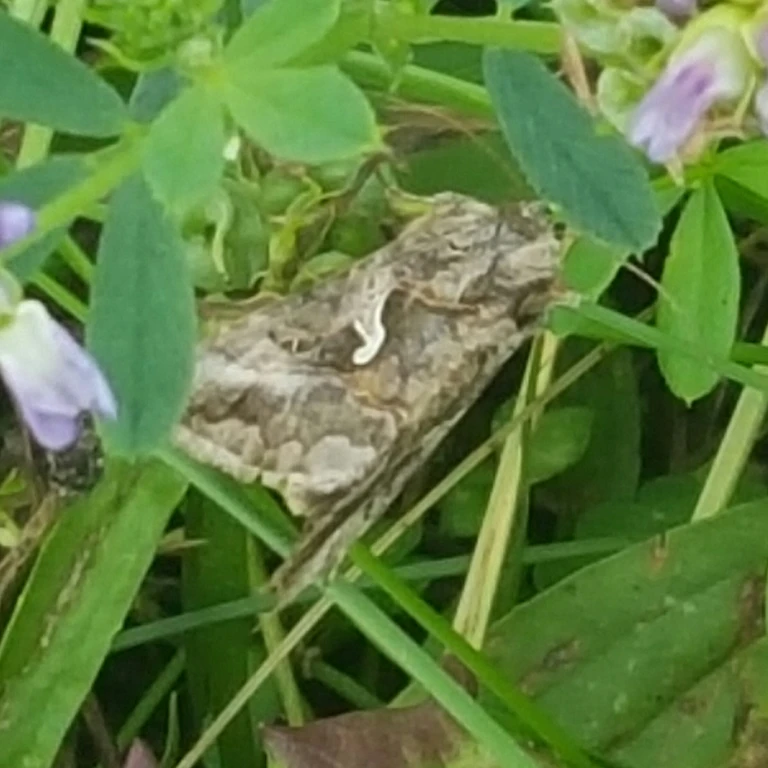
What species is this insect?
Autographa gamma
